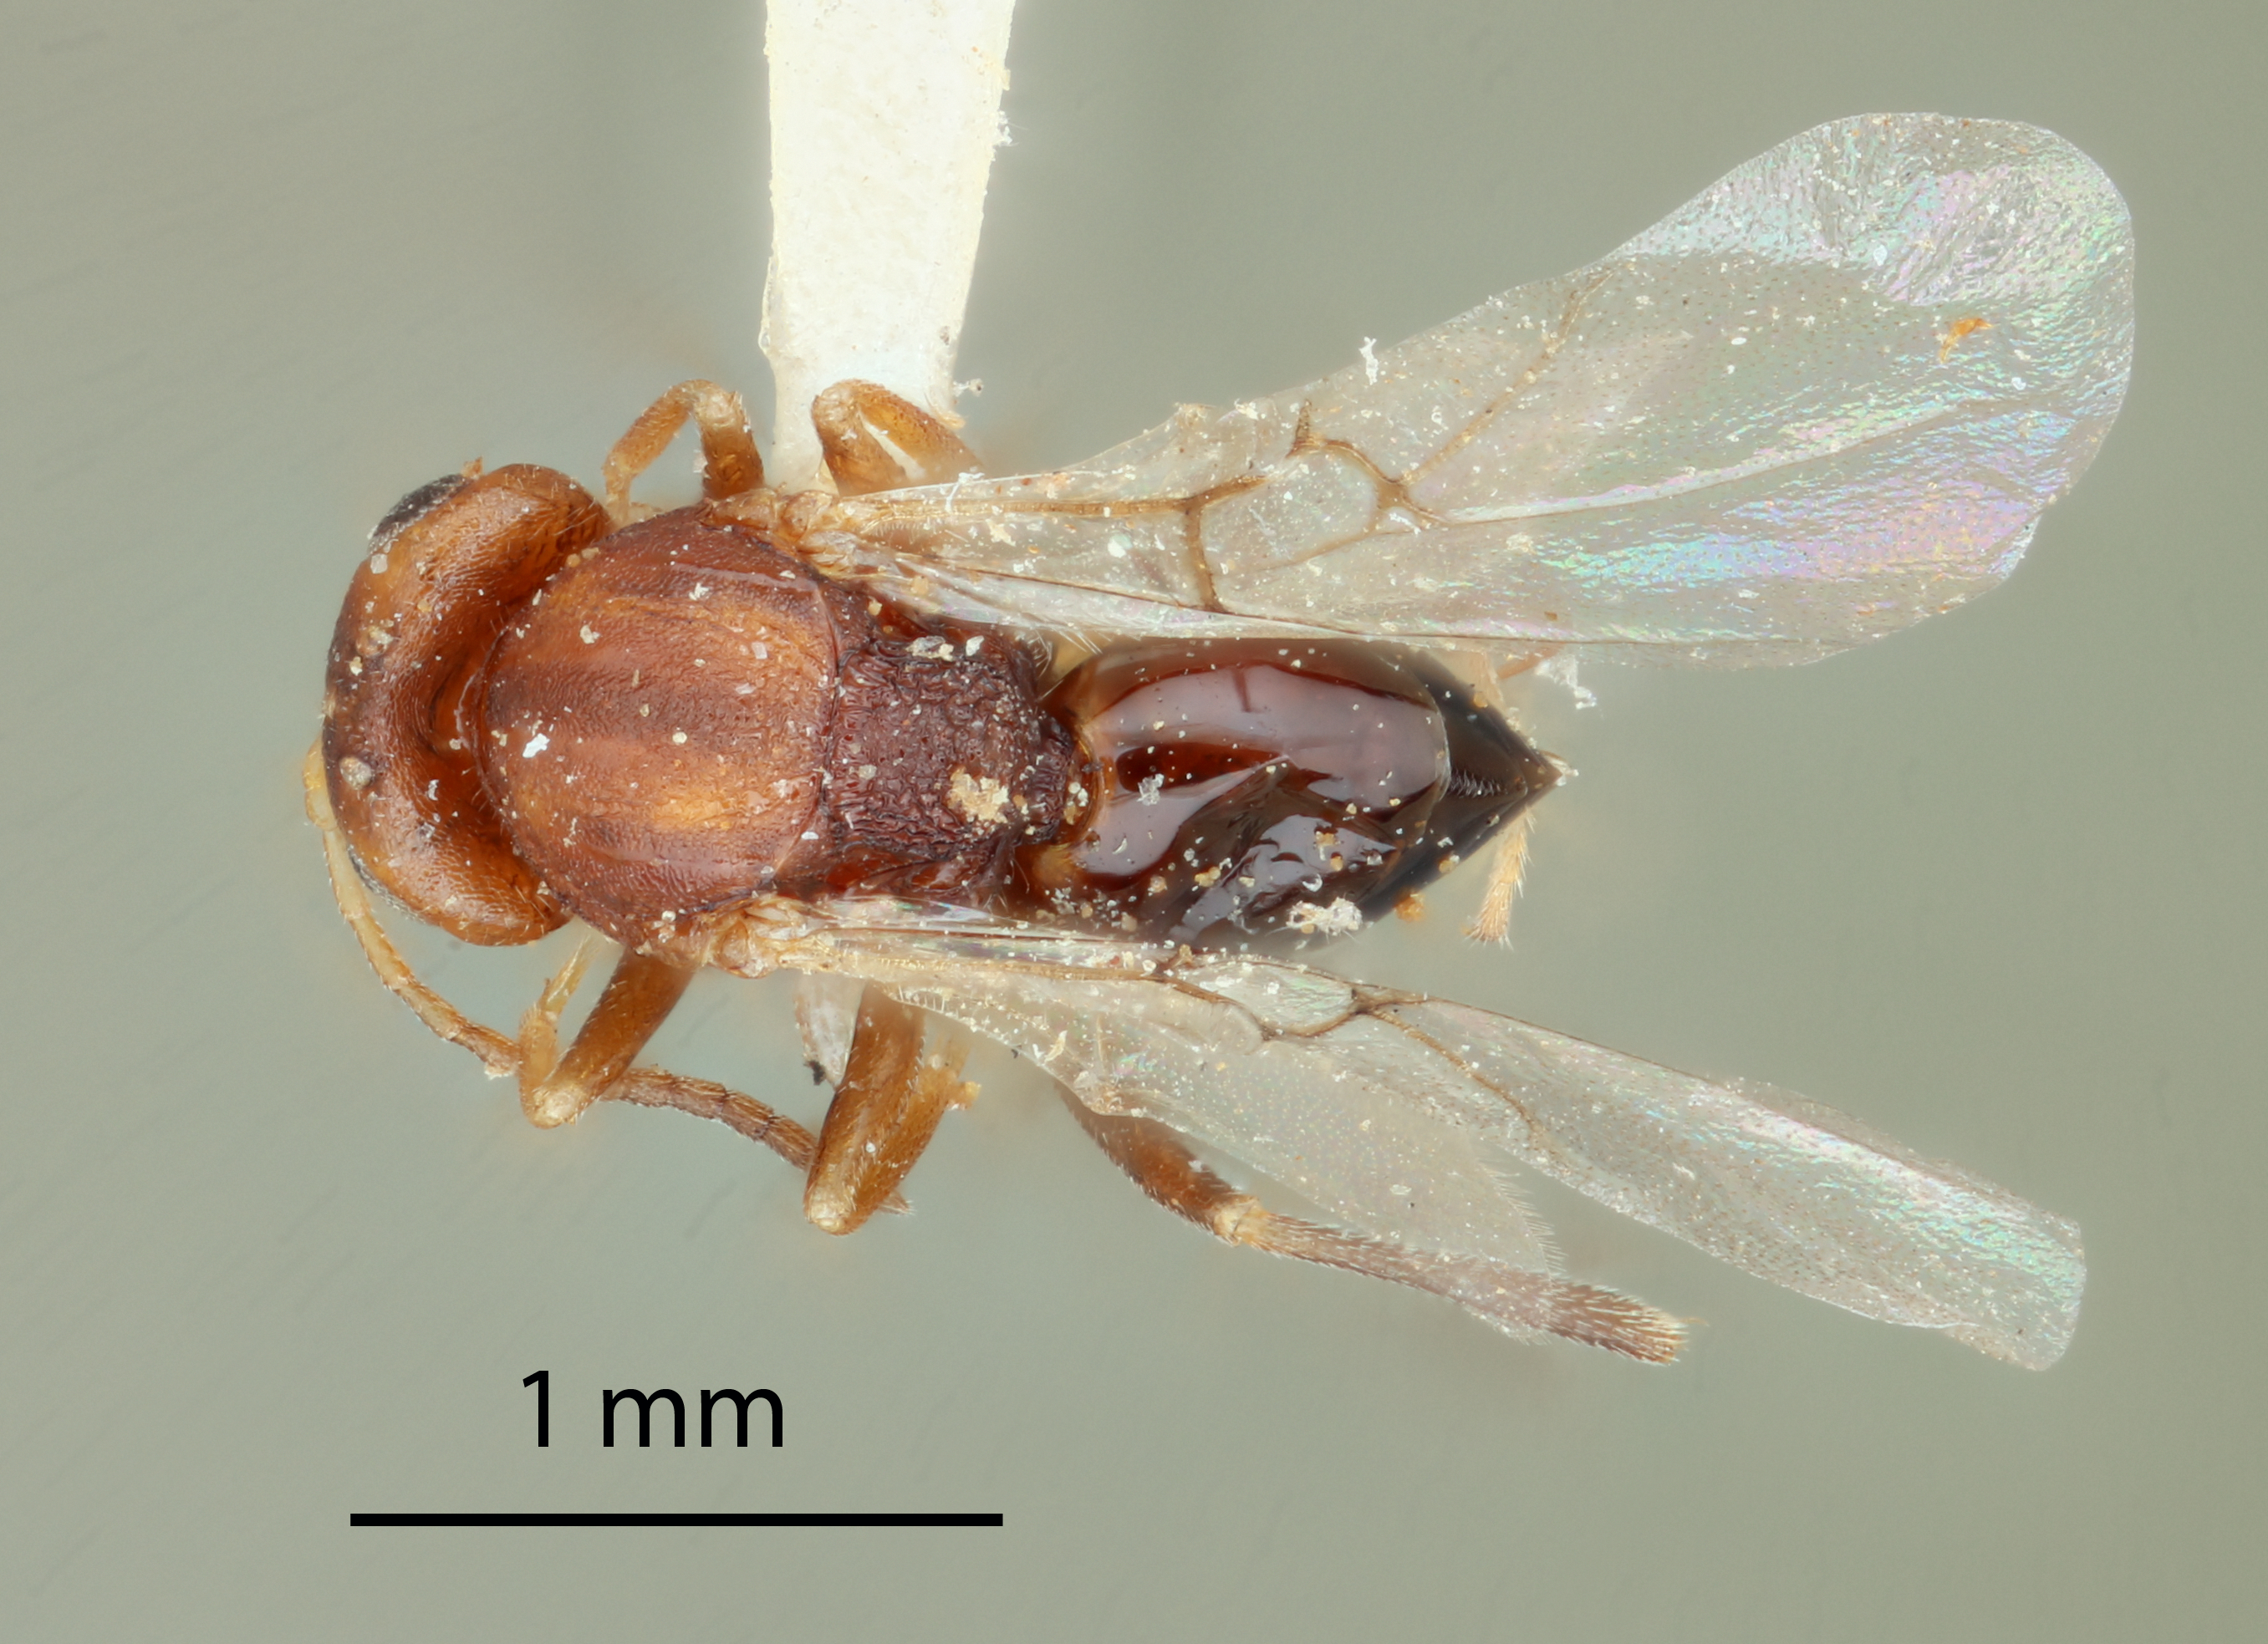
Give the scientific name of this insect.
Andricus morrisoni
